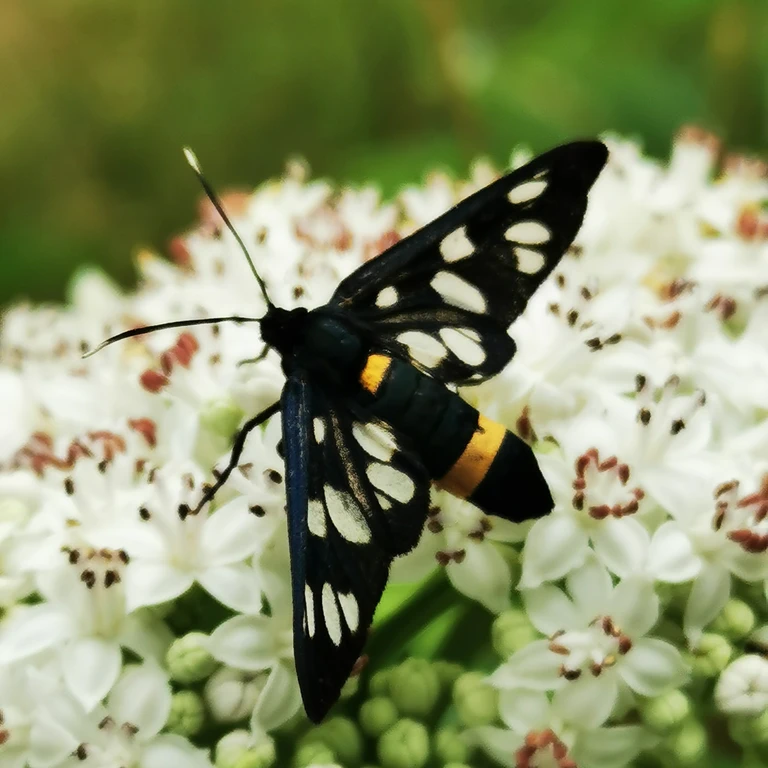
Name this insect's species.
Amata phegea
